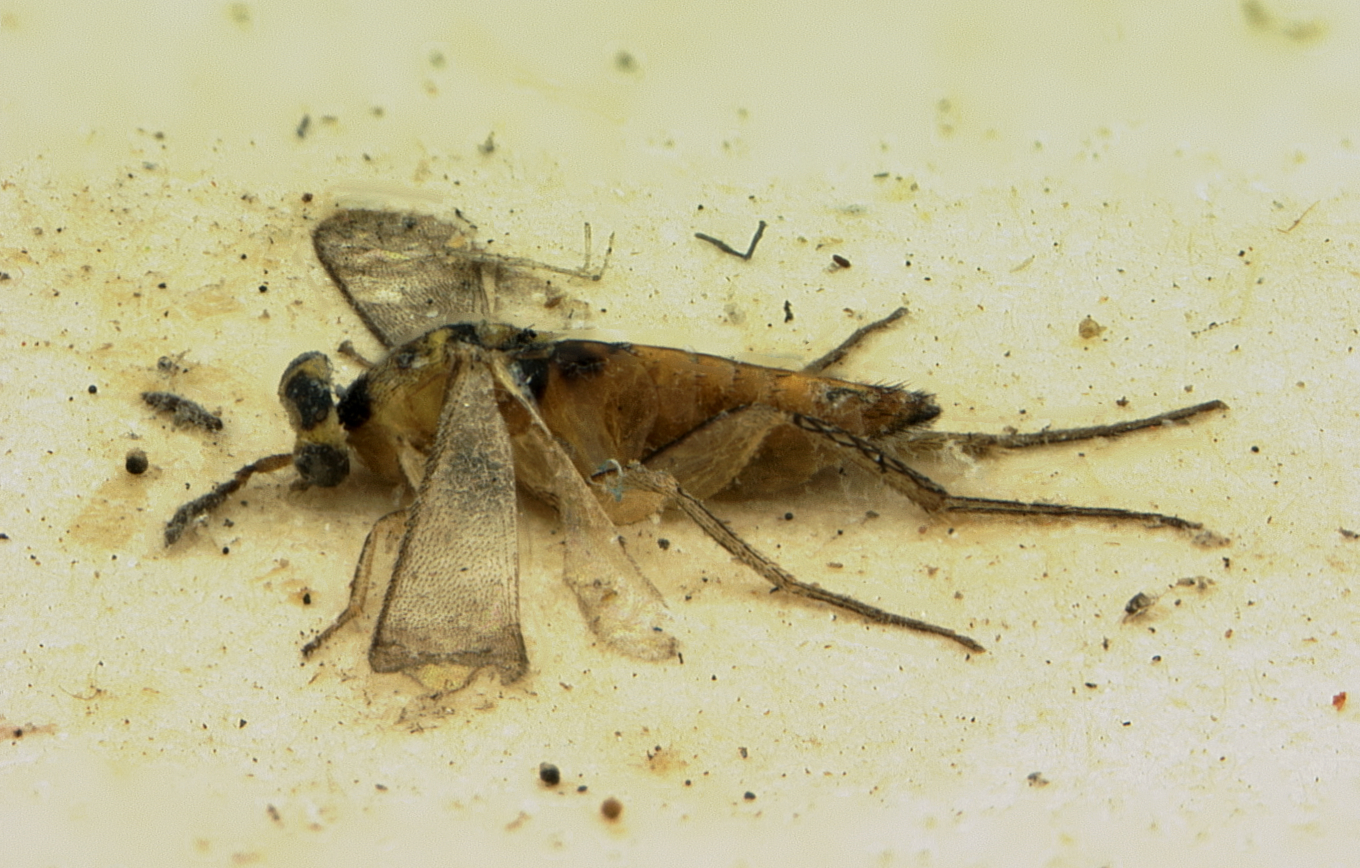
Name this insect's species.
Elasmus japonicus
